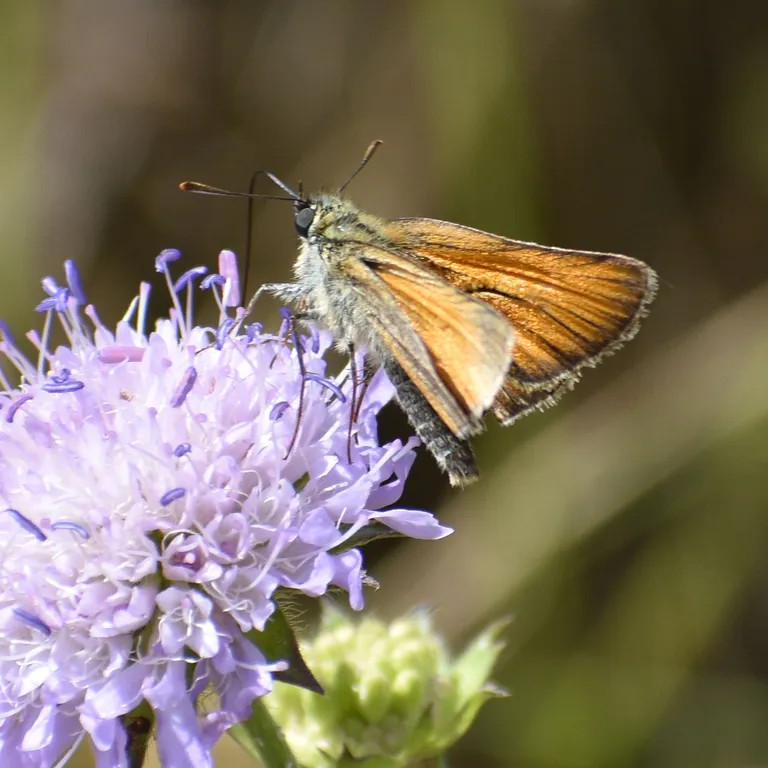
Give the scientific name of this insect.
Thymelicus sylvestris
